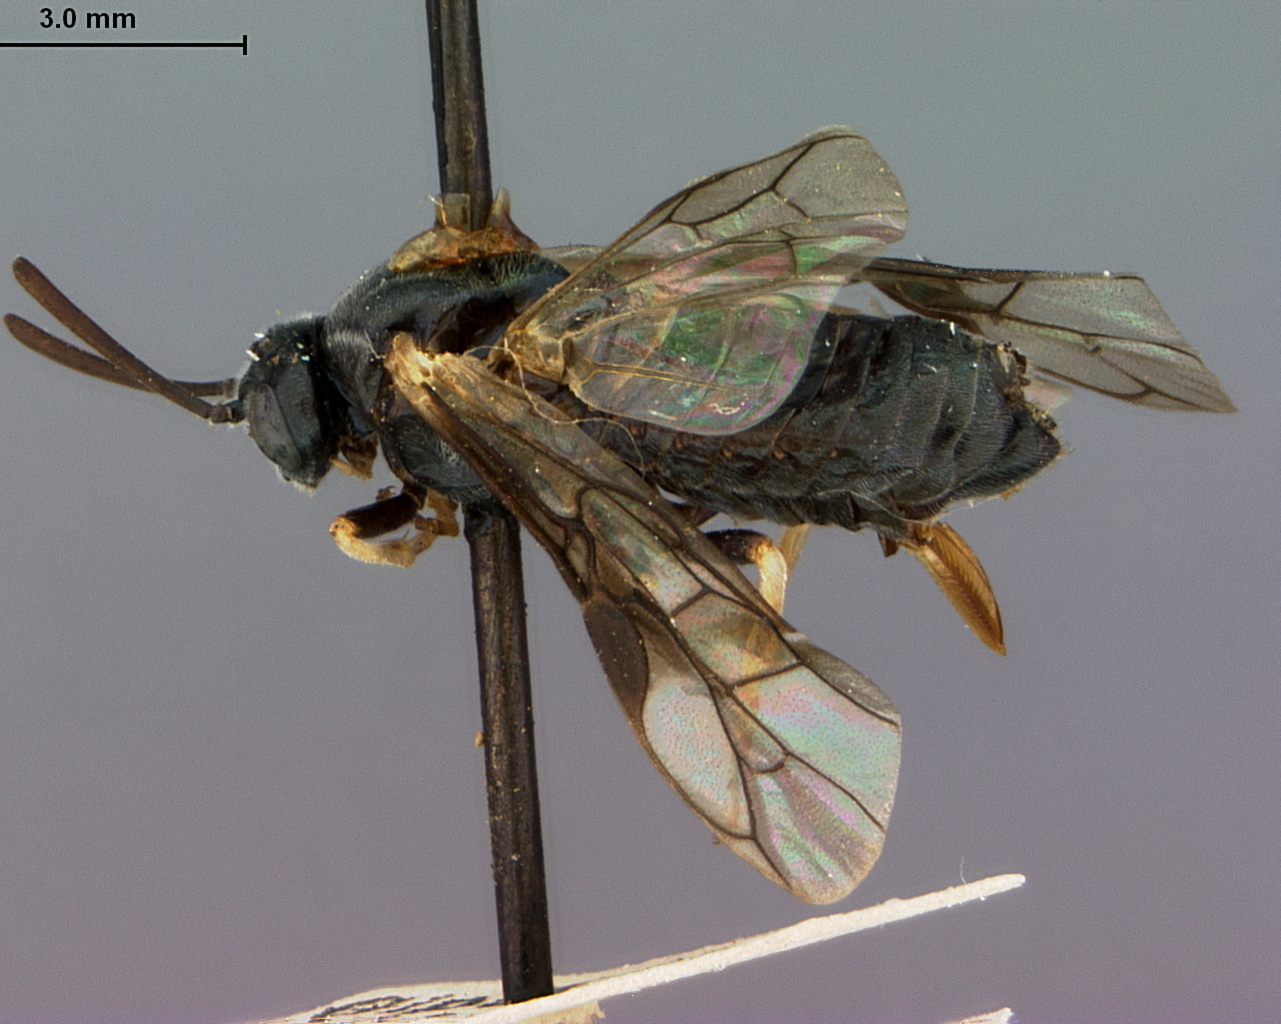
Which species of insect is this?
Arge willi
